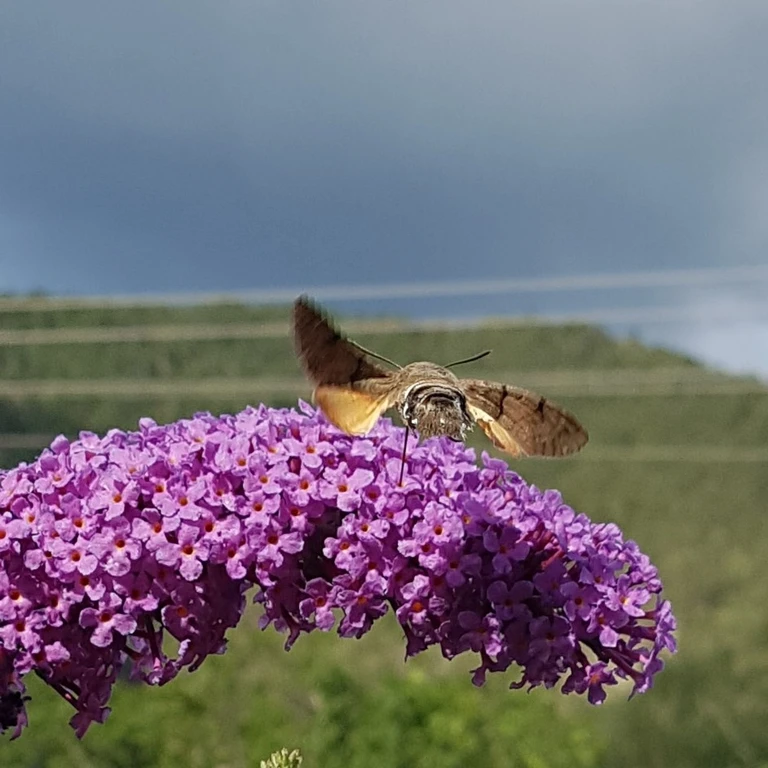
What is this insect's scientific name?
Macroglossum stellatarum
